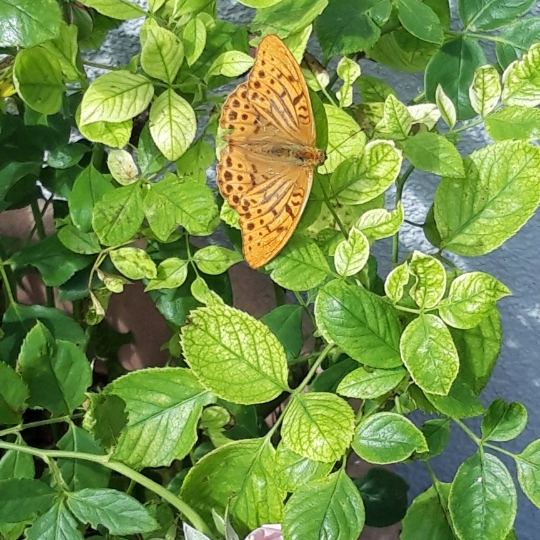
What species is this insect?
Argynnis paphia
